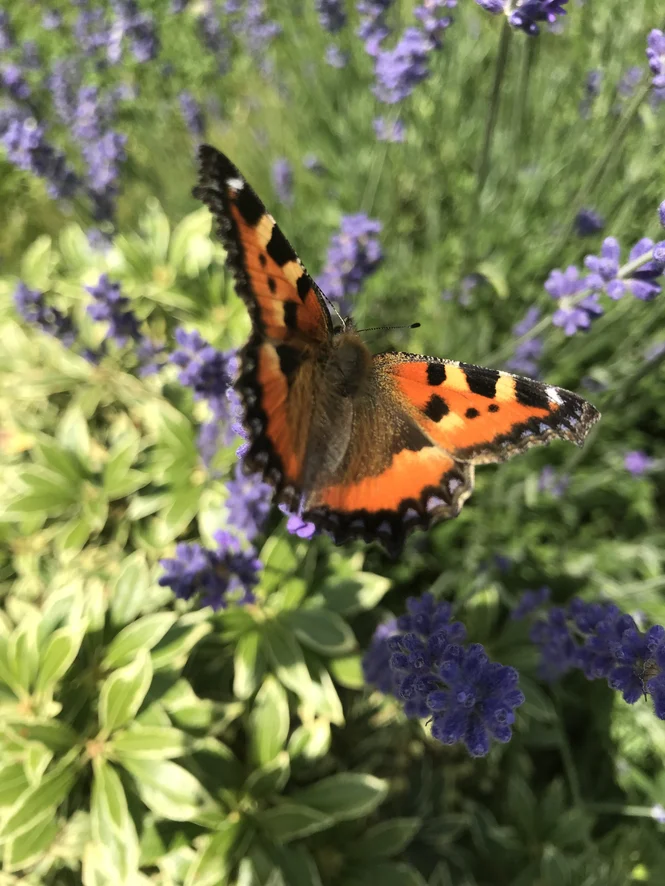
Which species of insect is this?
Aglais urticae
